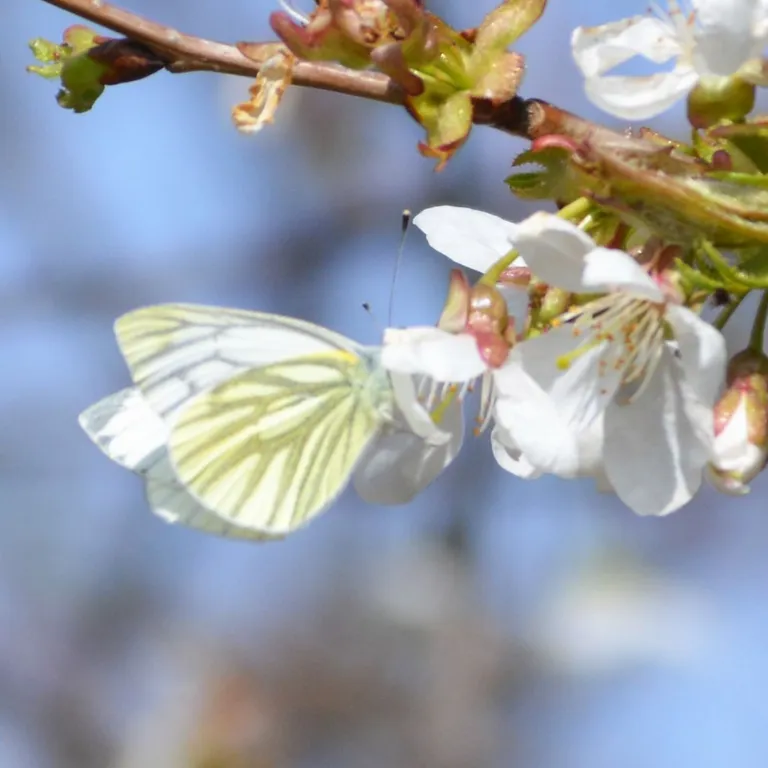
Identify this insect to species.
Pieris napi
